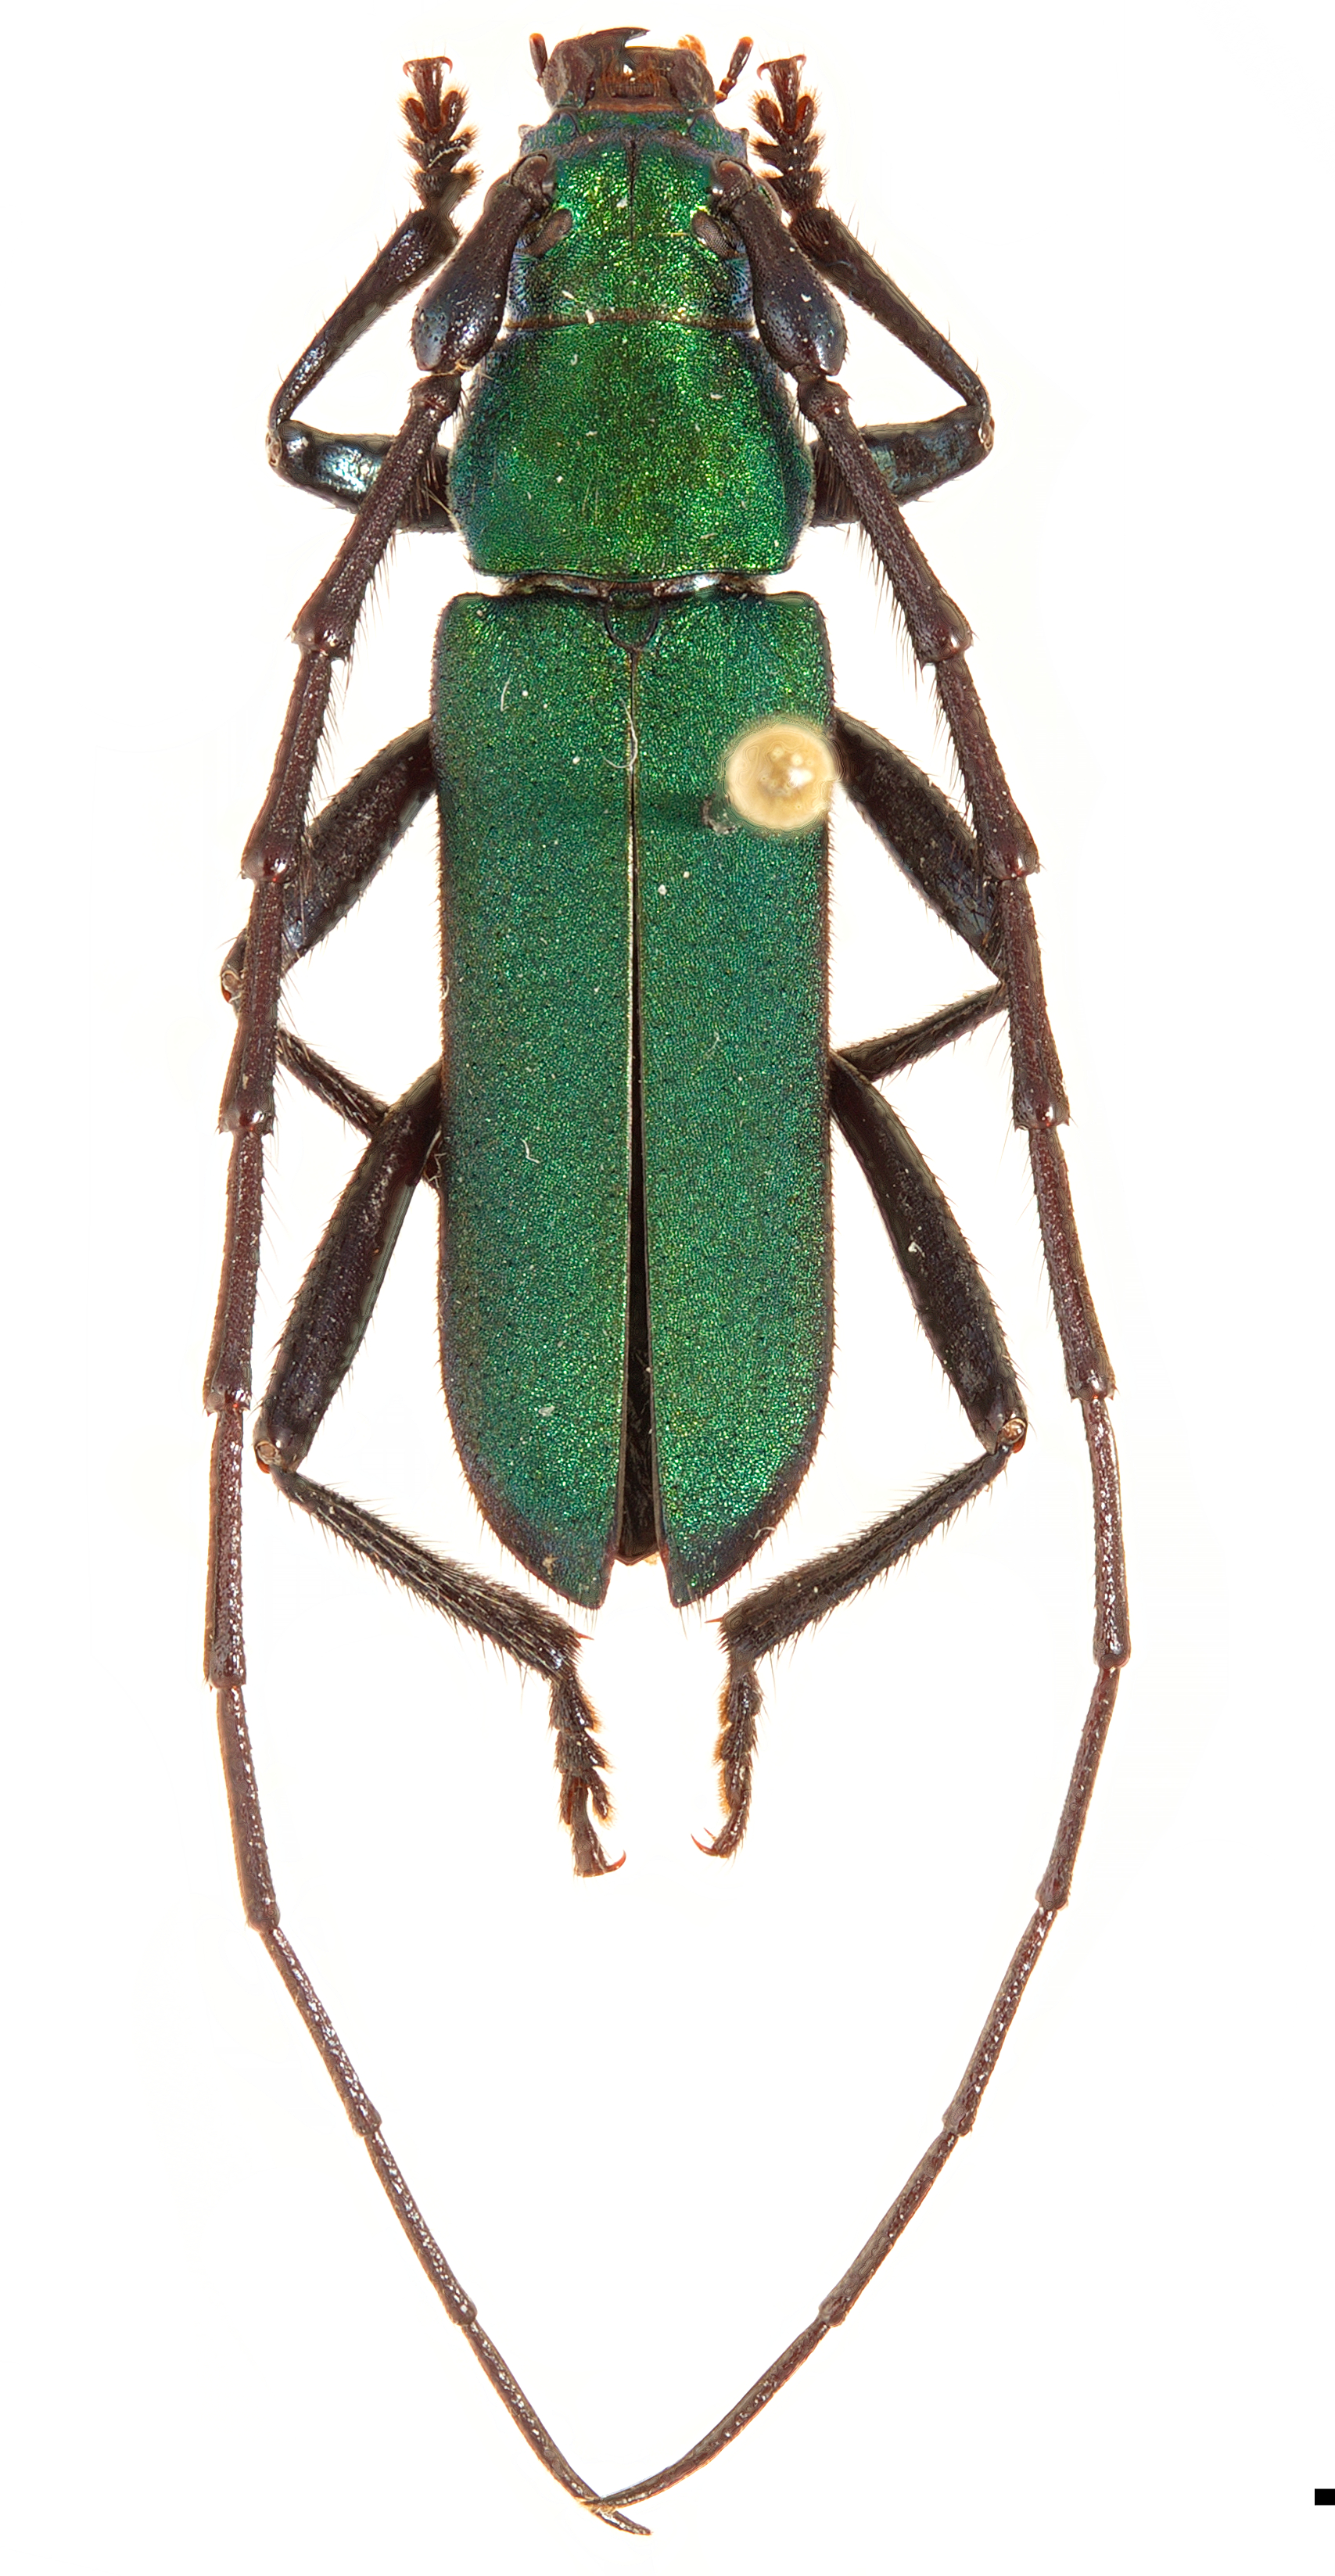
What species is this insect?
Aglaoschema rufiventre
